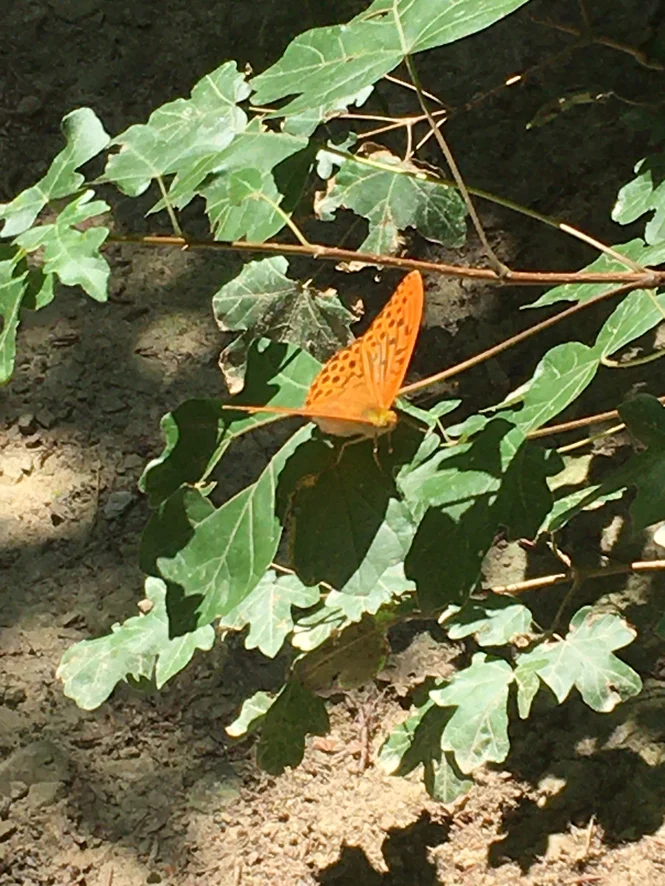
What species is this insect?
Argynnis paphia
